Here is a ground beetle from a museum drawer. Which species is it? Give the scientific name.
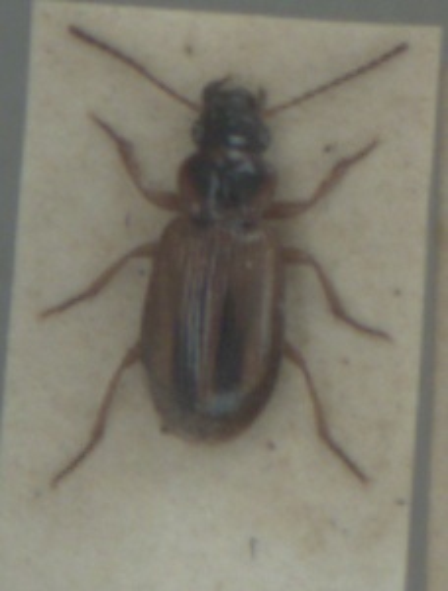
Dicheirotrichus placidus
